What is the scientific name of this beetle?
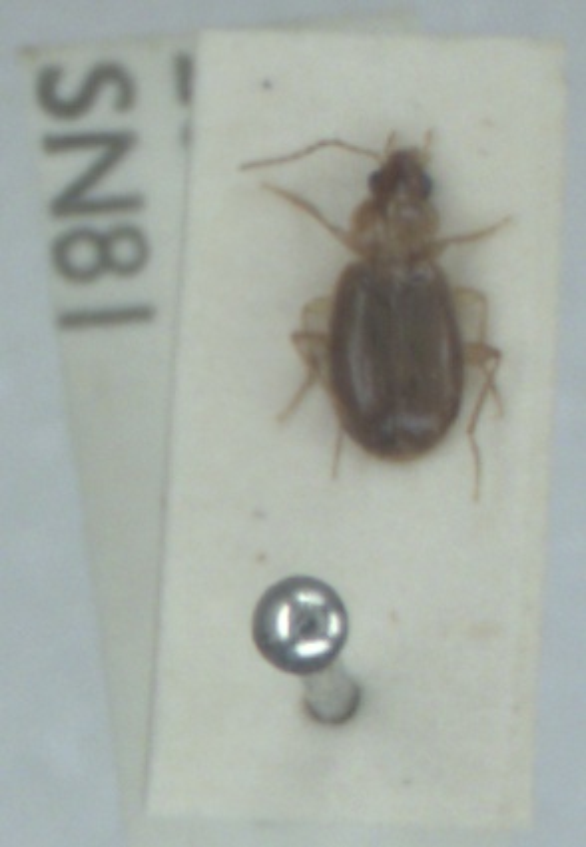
Ocys harpaloides
